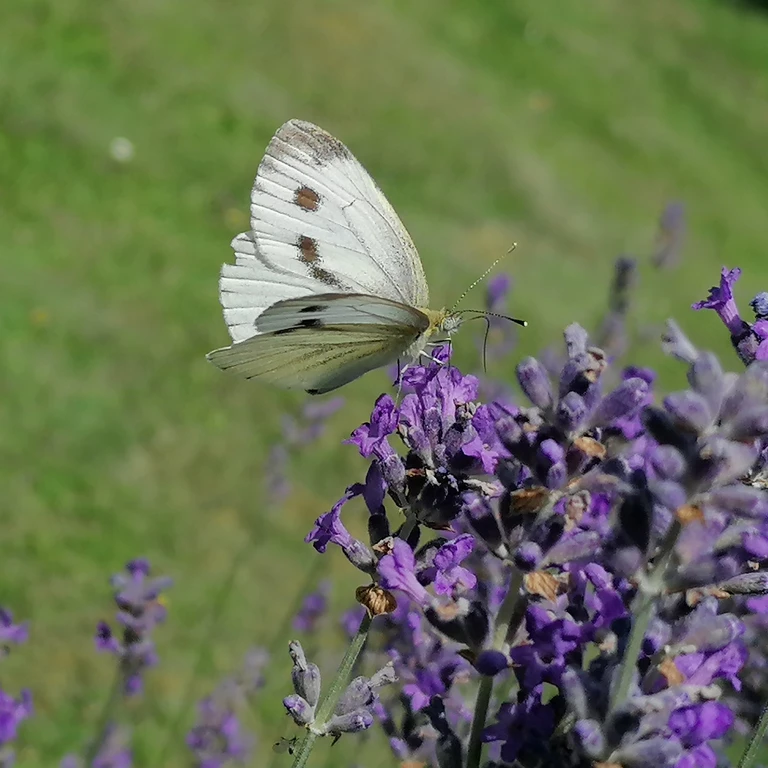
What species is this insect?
Pieris napi
